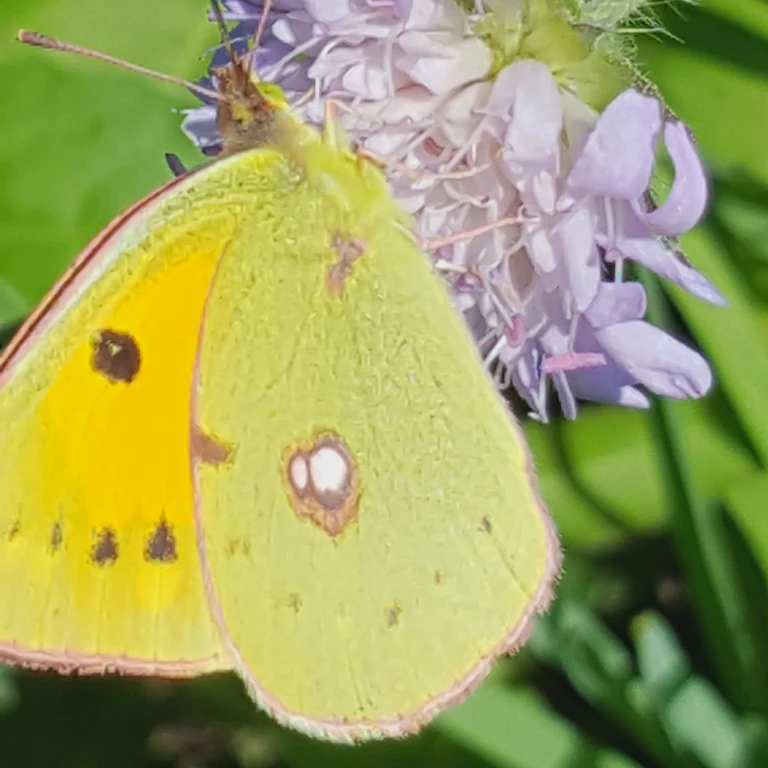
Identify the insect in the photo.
Colias croceus
